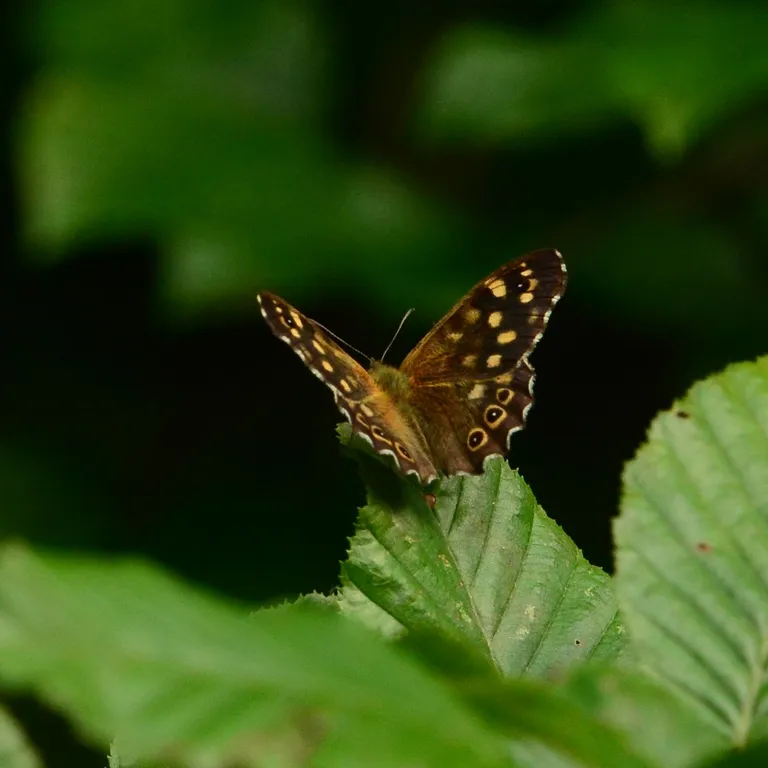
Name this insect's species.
Pararge aegeria
